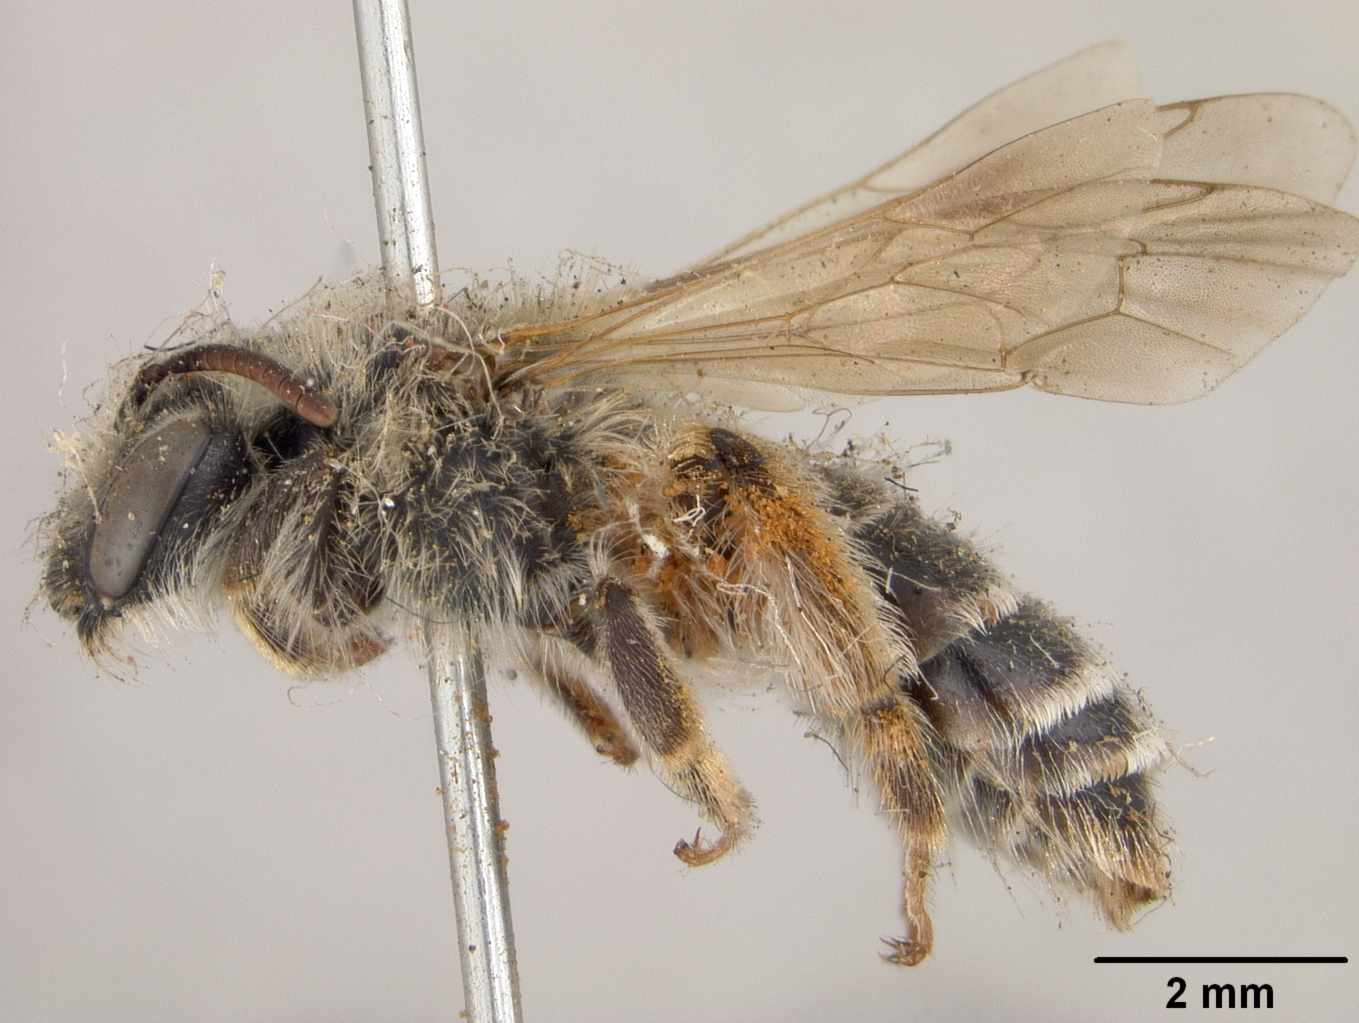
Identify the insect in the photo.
Andrena trapezoidina
